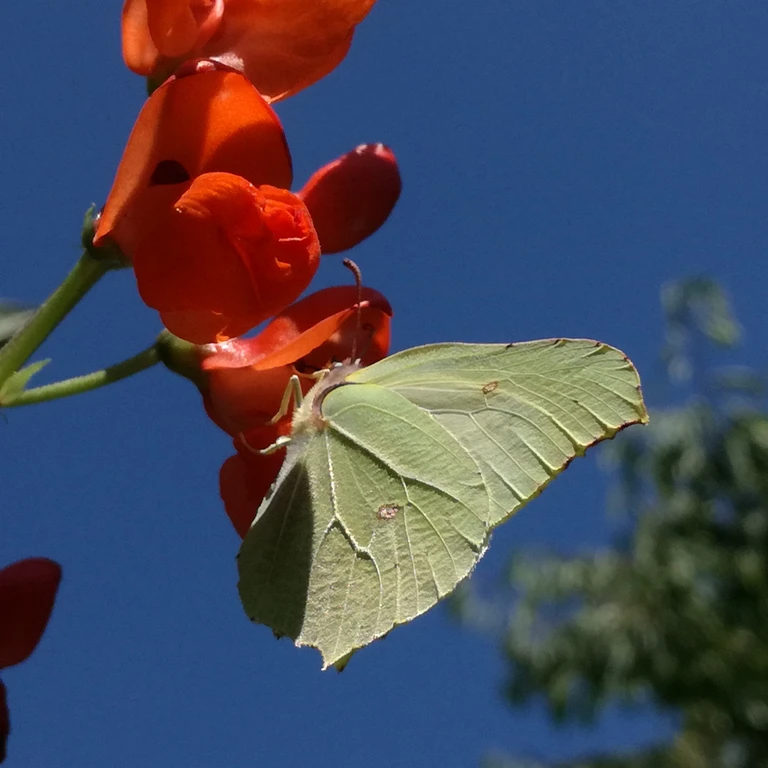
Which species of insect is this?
Gonepteryx rhamni
